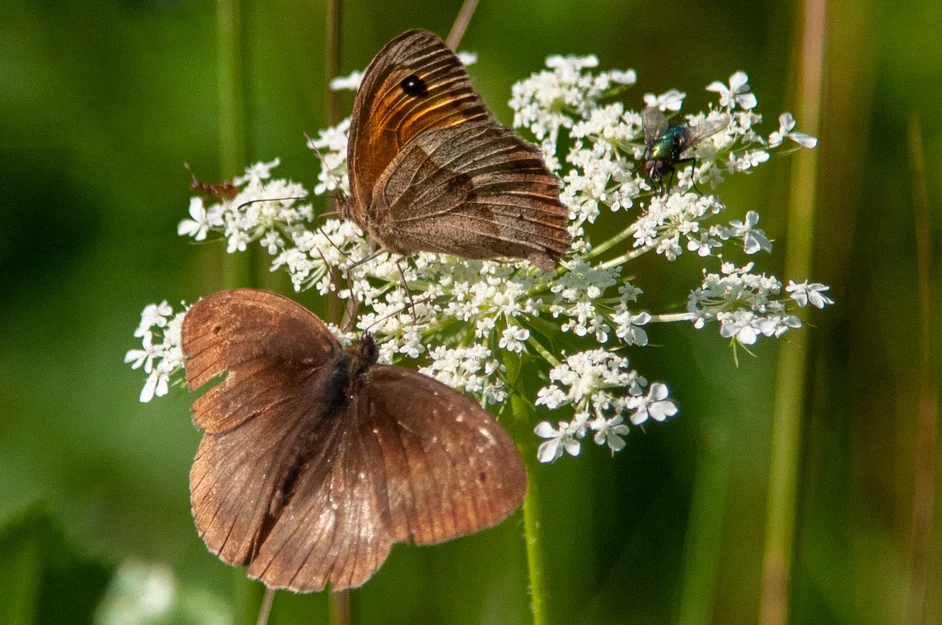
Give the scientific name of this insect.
Maniola jurtina
